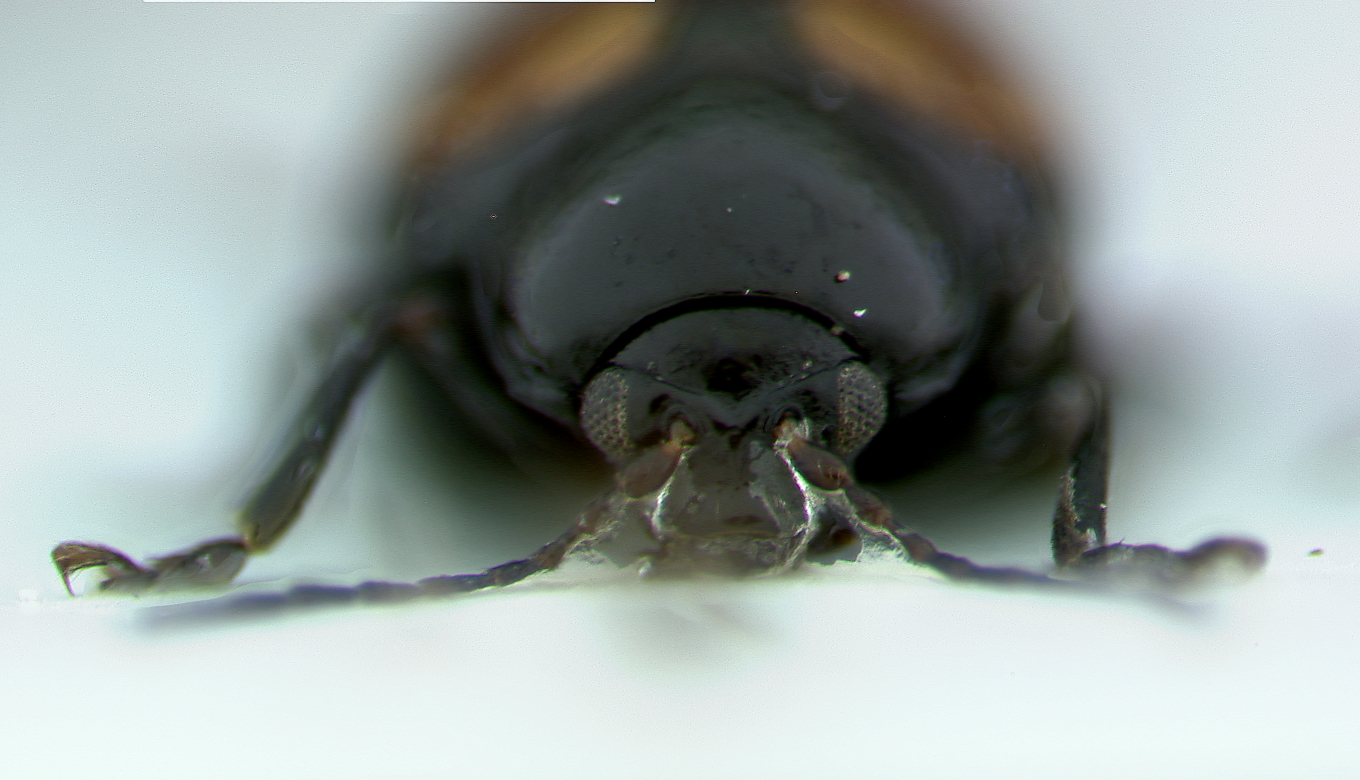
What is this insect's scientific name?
Phaelota kerzhneri
